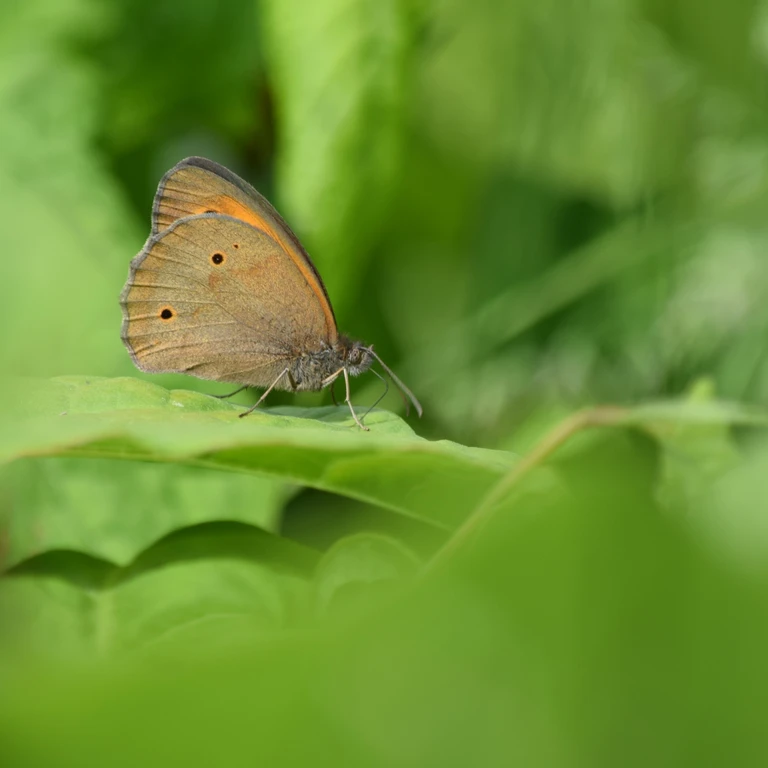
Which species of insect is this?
Maniola jurtina
